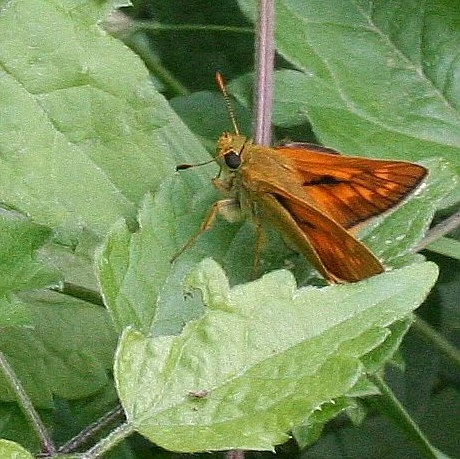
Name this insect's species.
Ochlodes sylvanus (also Ochlodes venata)
